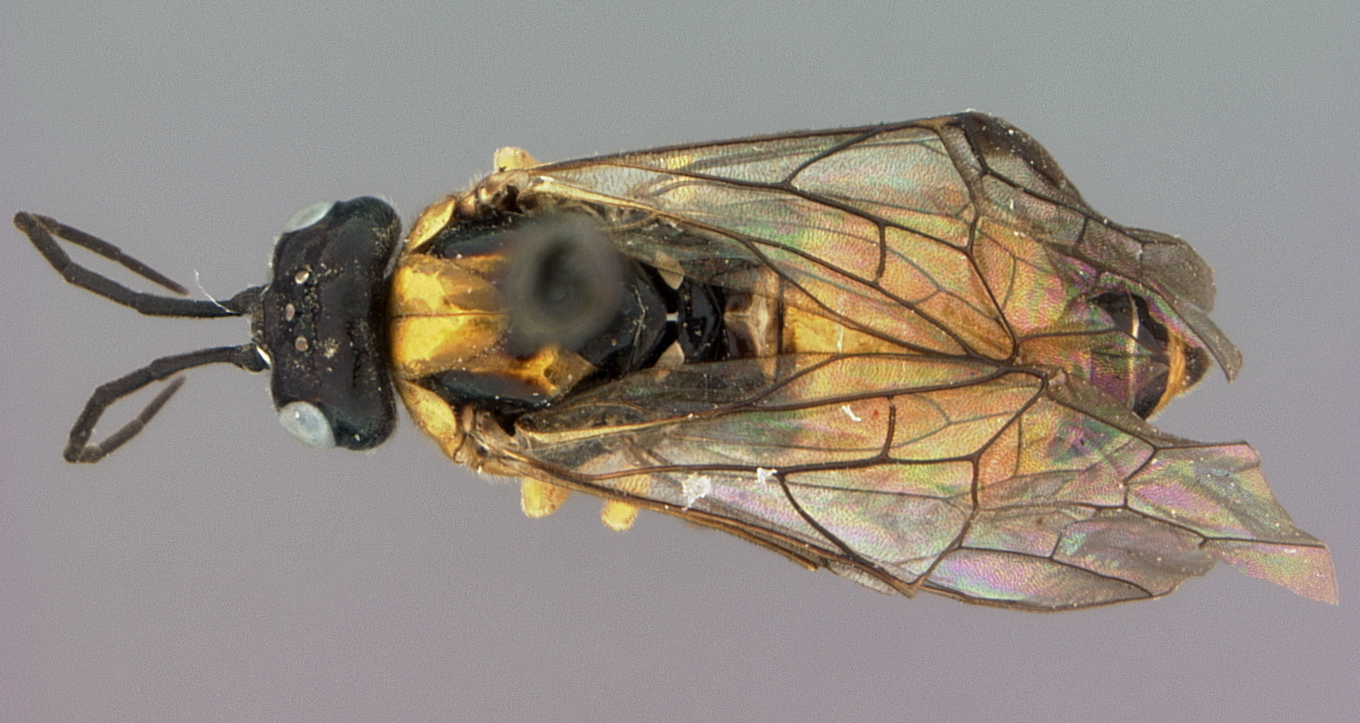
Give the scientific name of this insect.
Susana annulata
